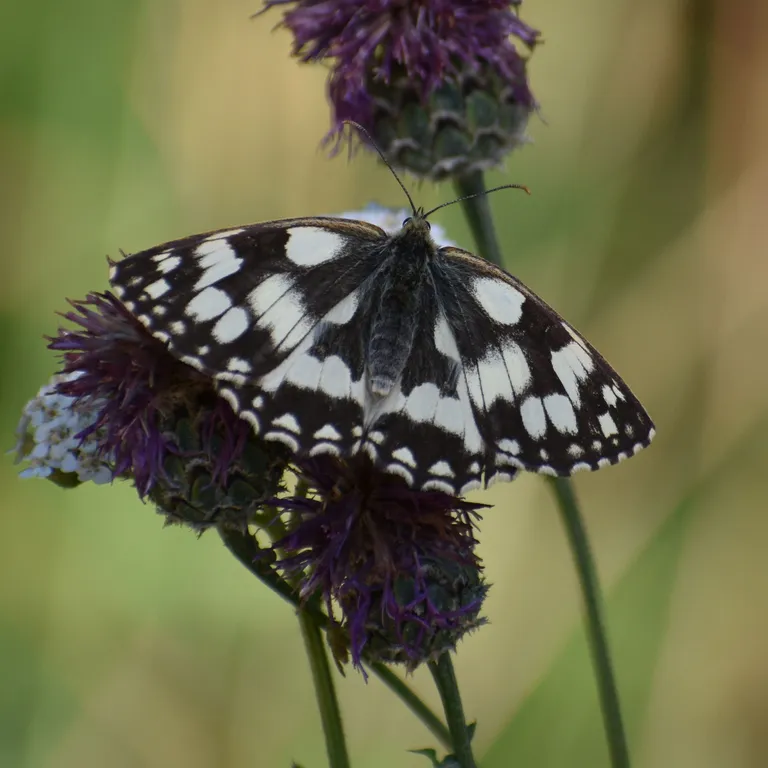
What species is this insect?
Melanargia galathea
